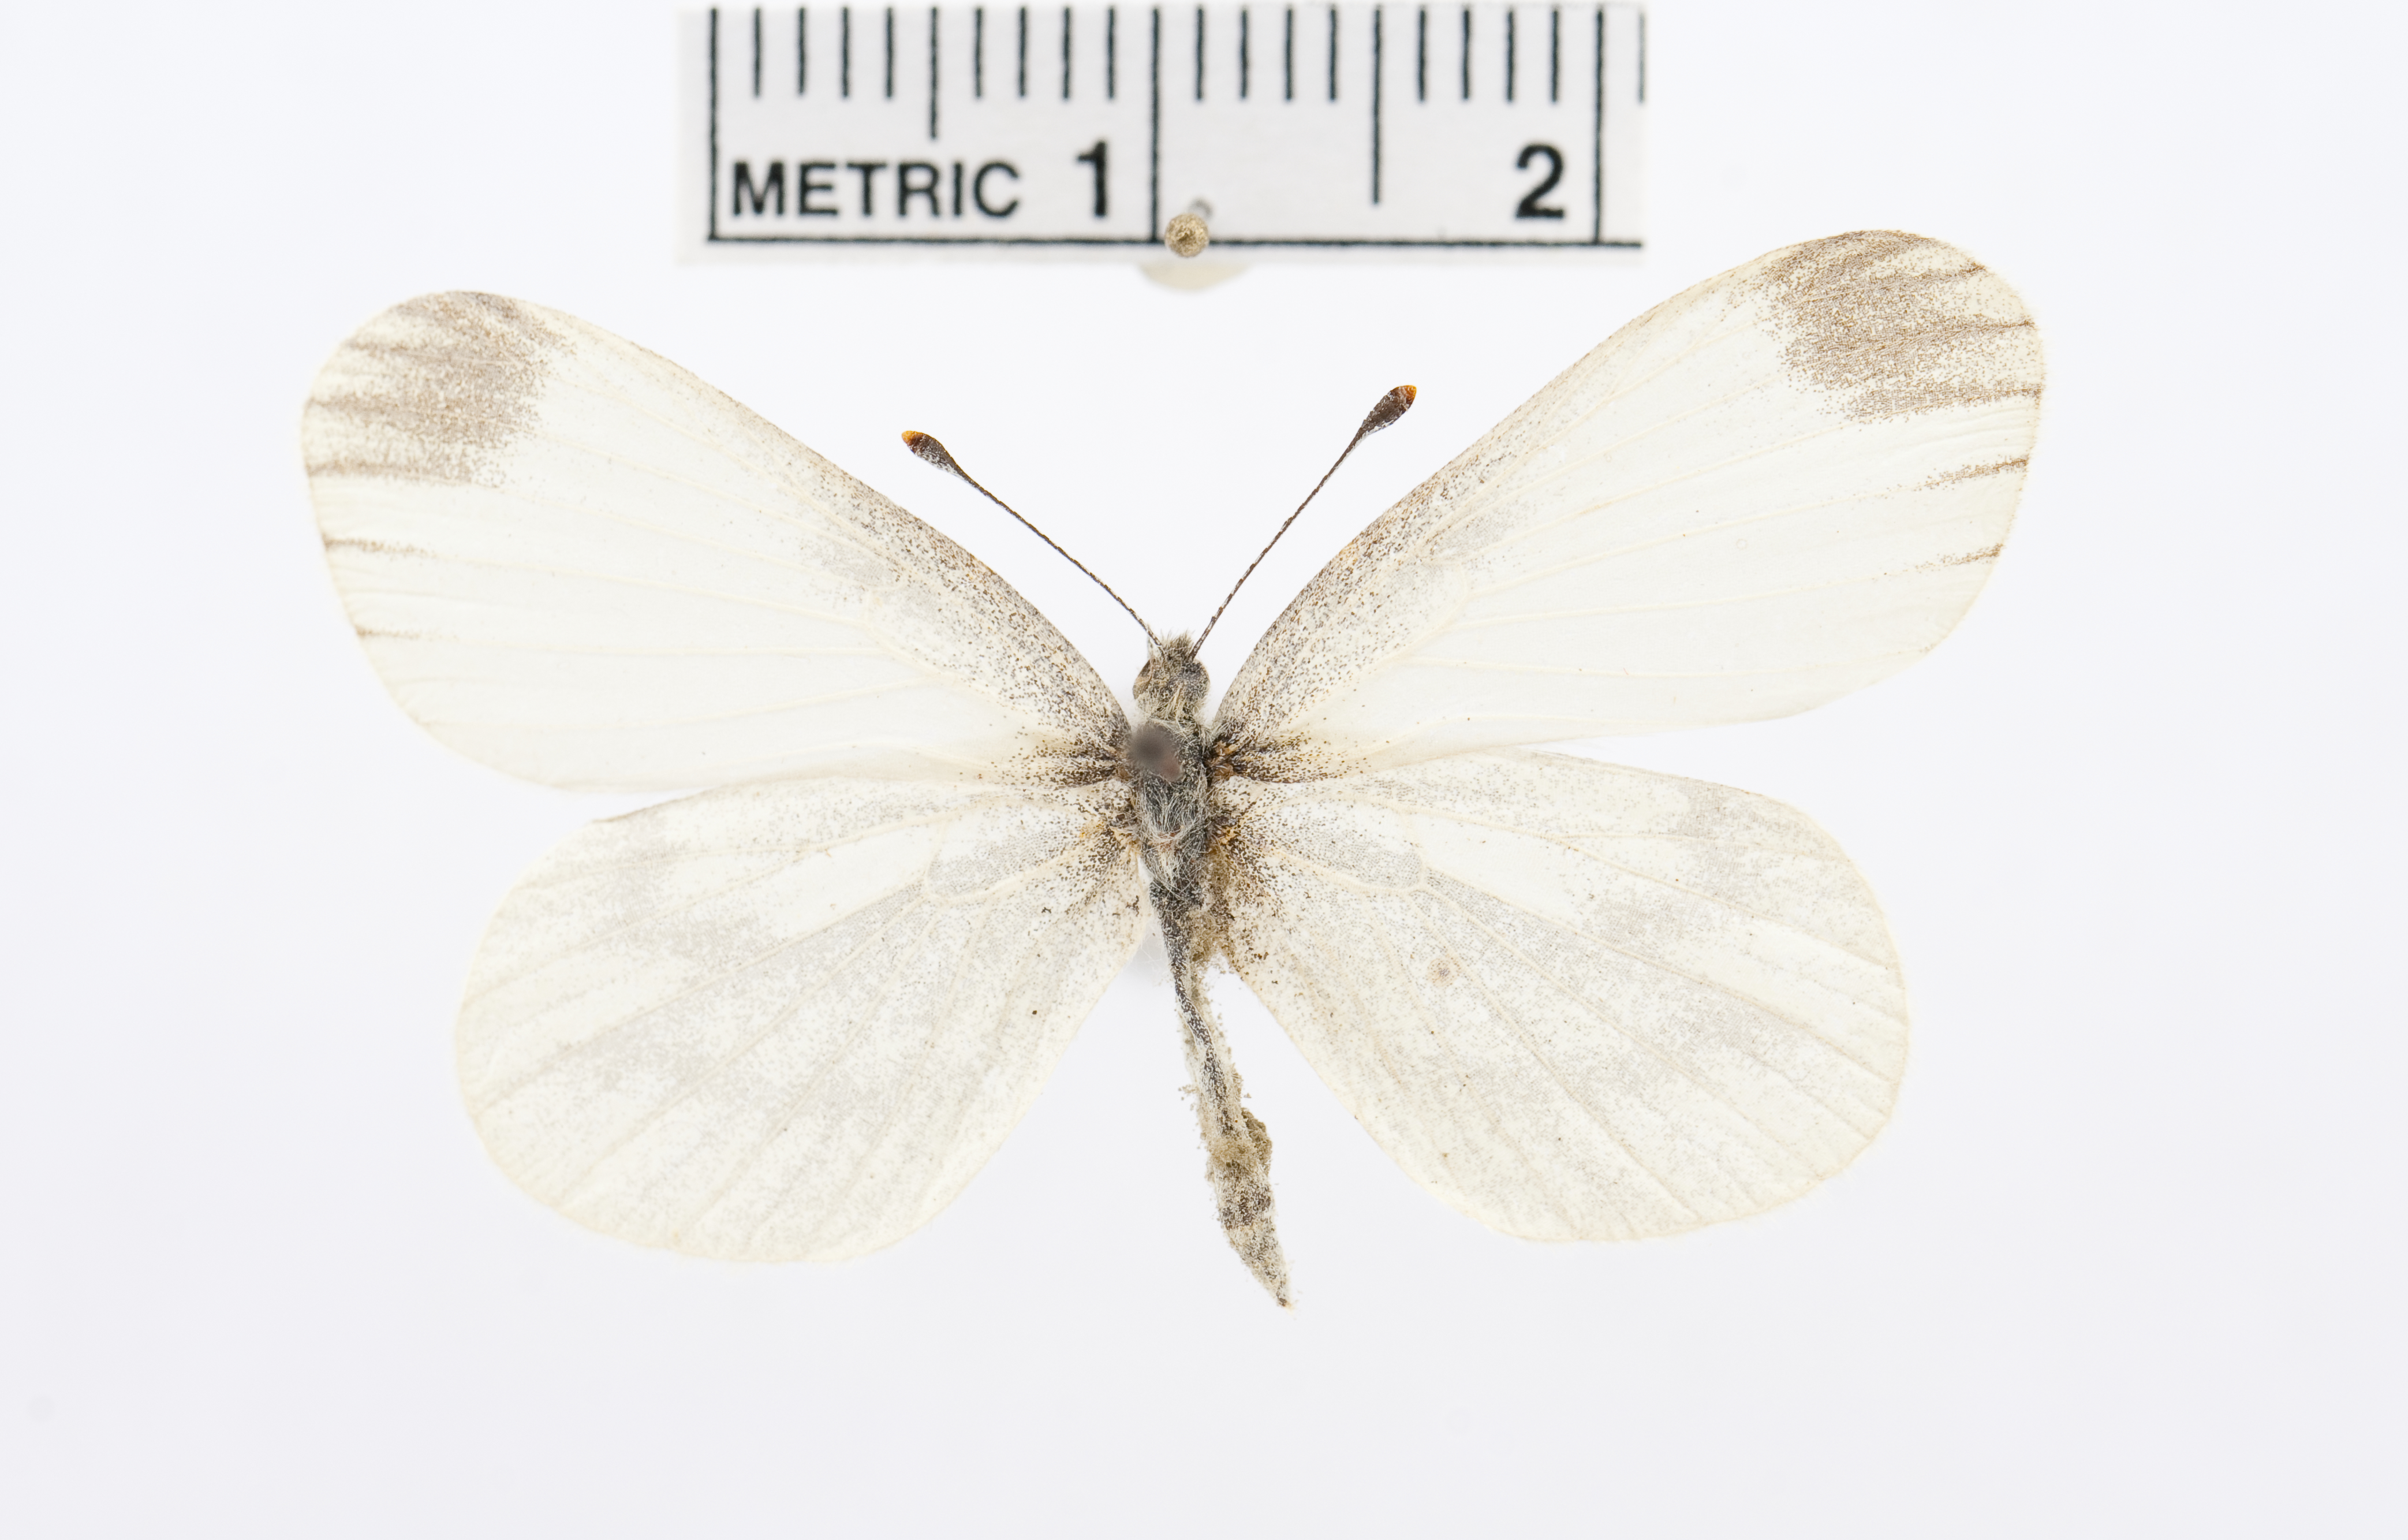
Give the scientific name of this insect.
Leptidea duponcheli
